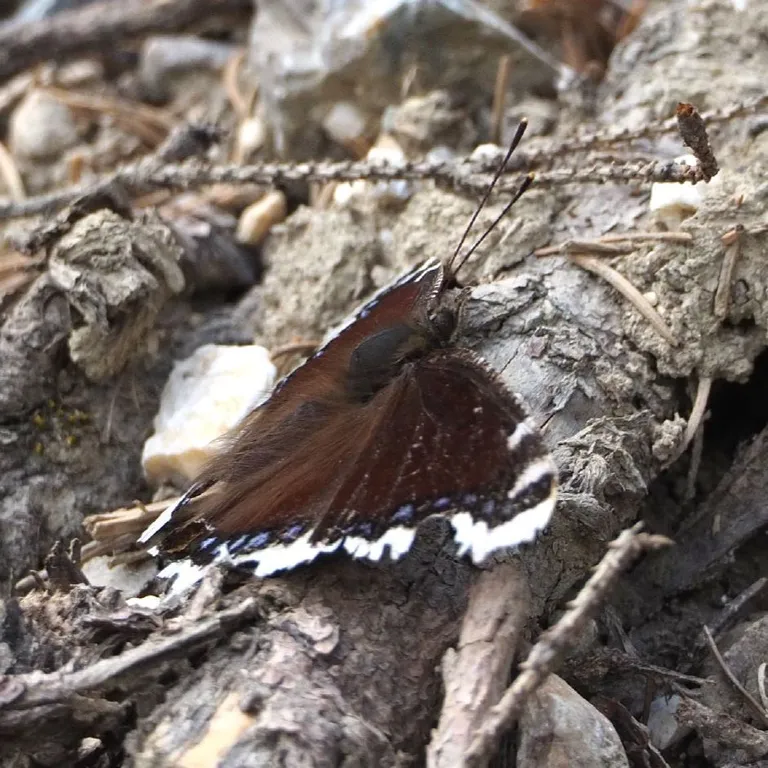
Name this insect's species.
Nymphalis antiopa
